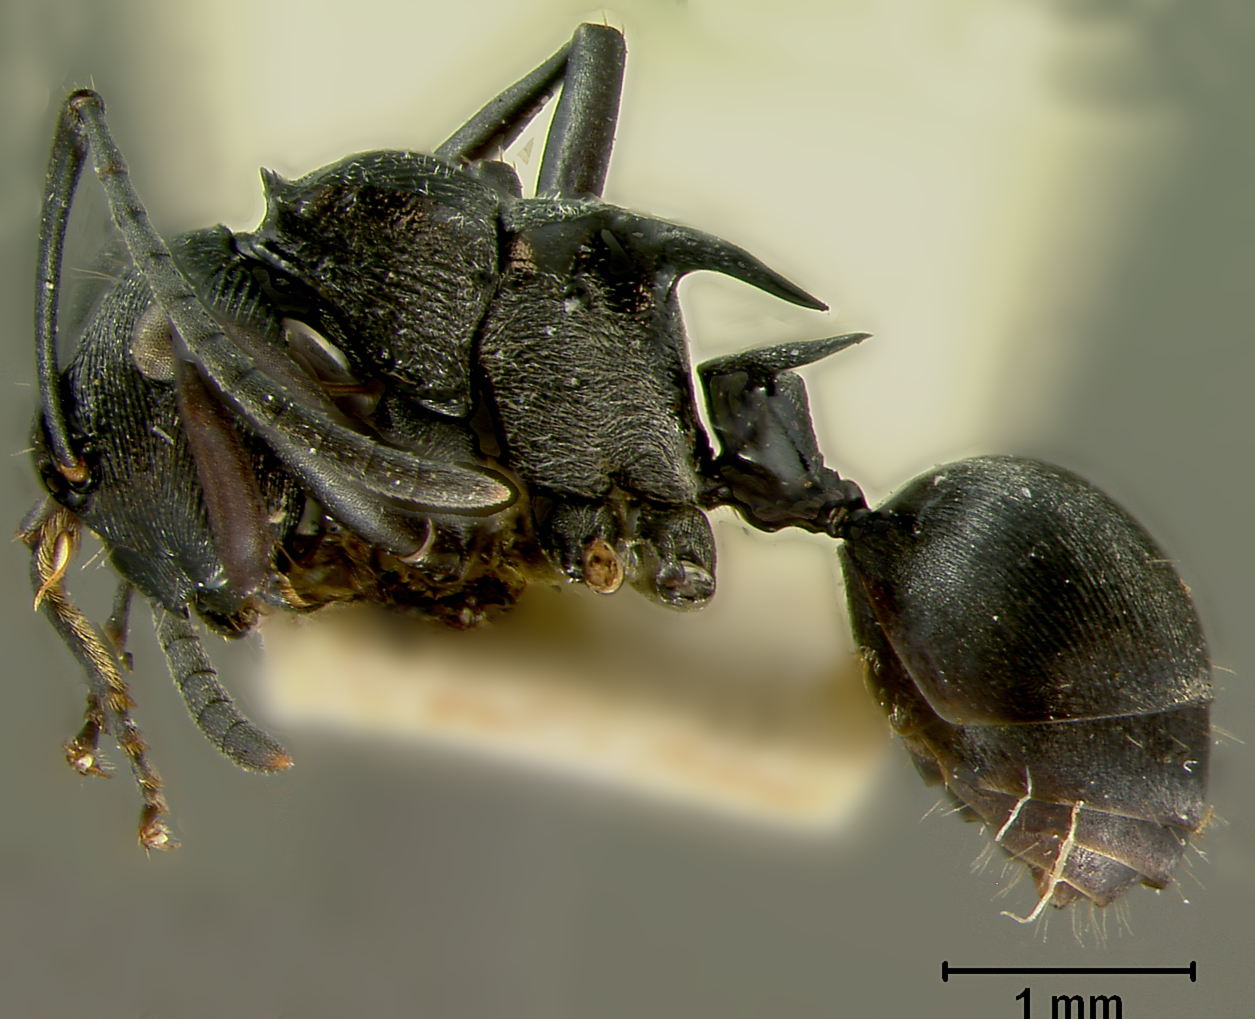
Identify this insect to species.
Polyrhachis geminata
